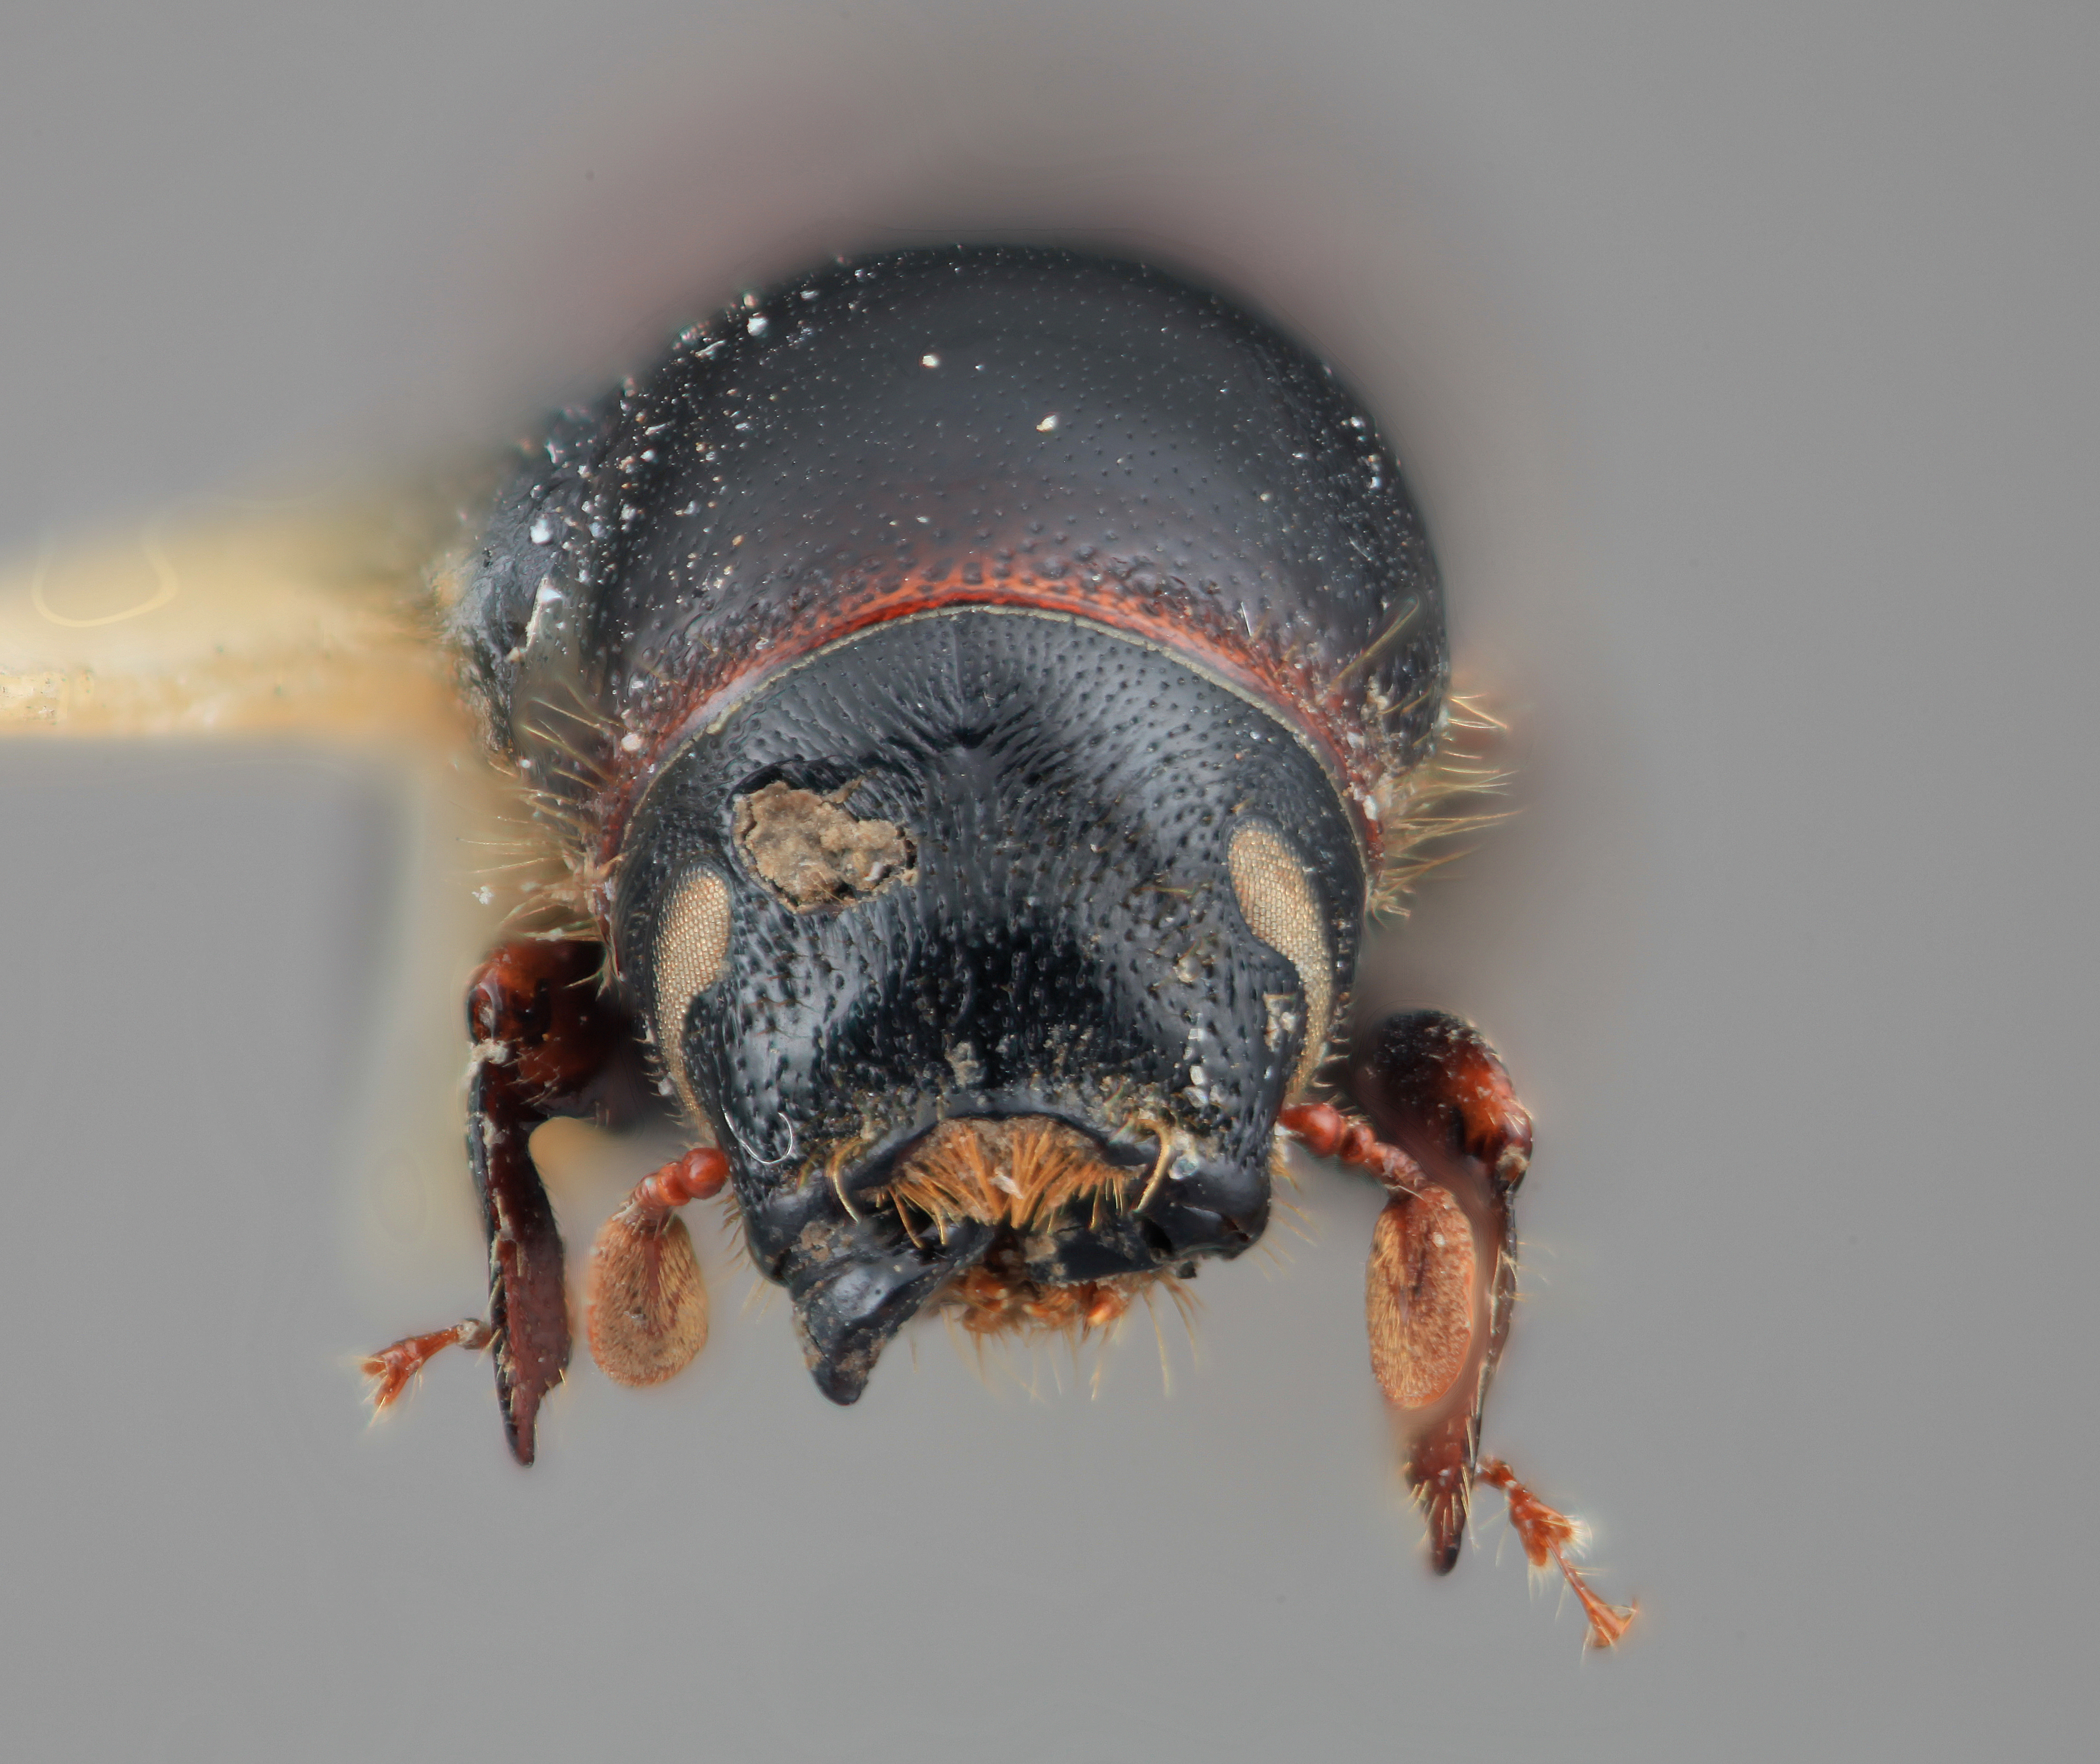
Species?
Scolytus aztecus
